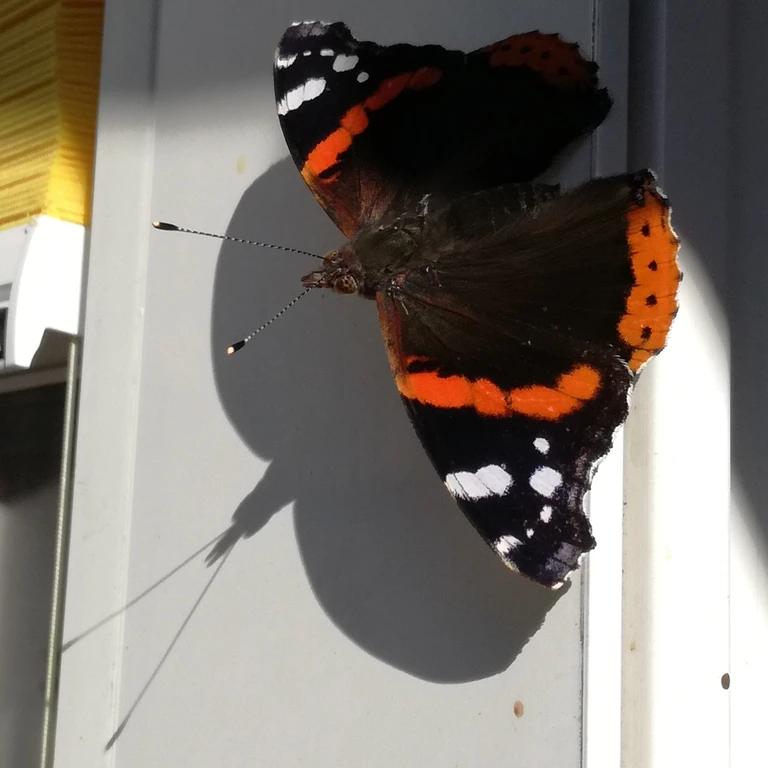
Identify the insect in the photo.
Vanessa atalanta
